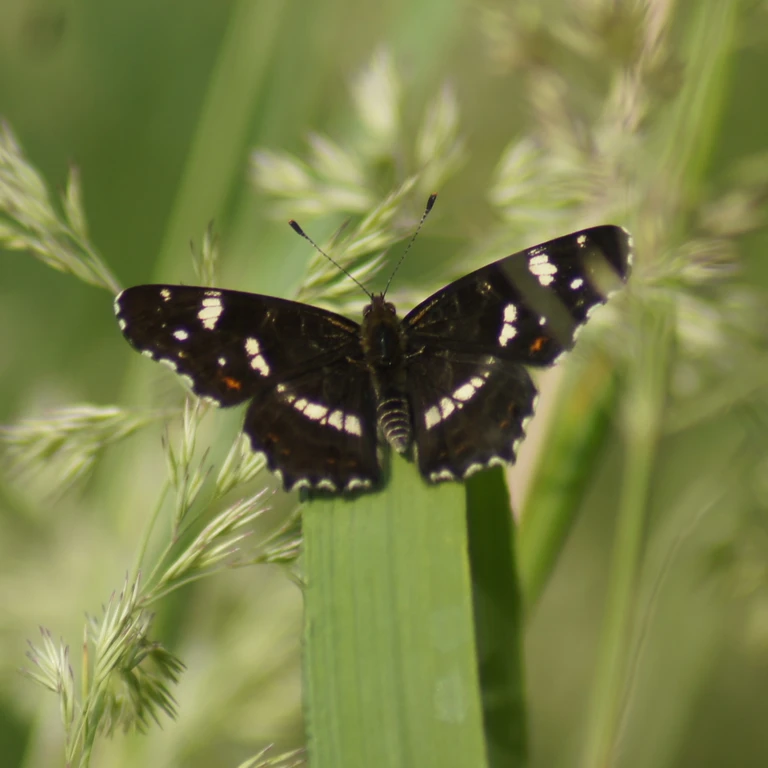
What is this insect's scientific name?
Araschnia levana
